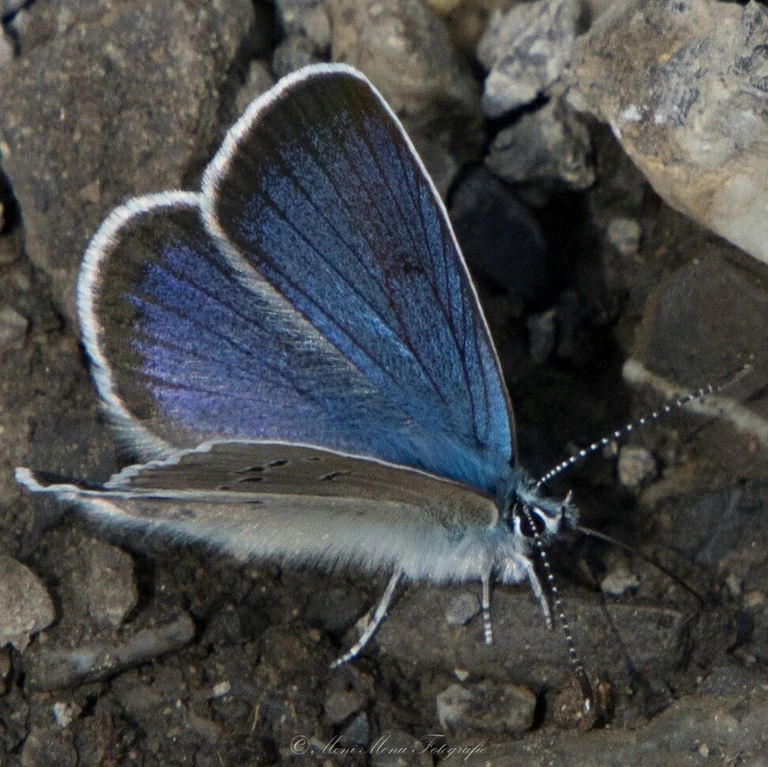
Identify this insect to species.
Cyaniris semiargus
